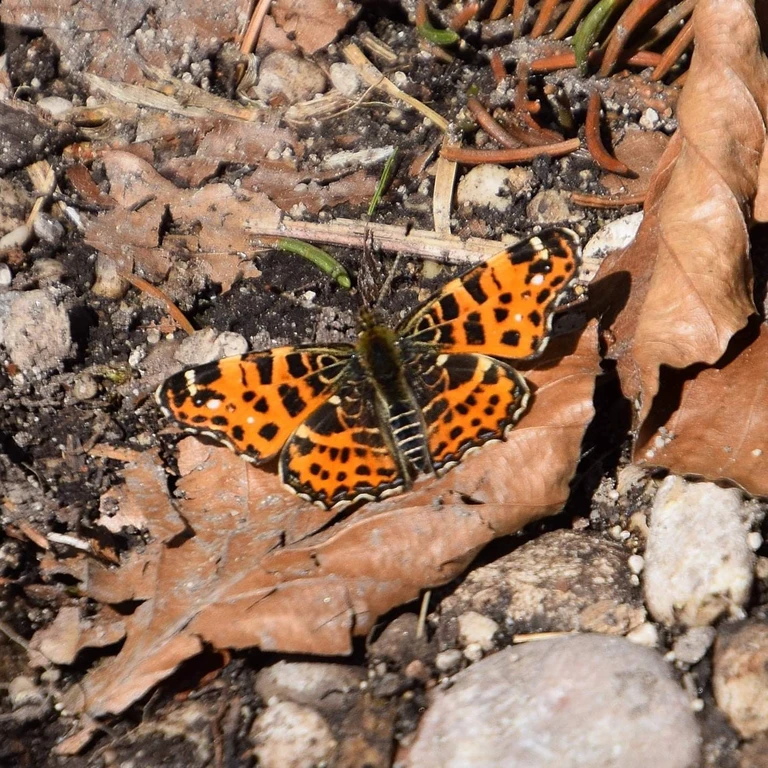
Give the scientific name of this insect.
Araschnia levana
